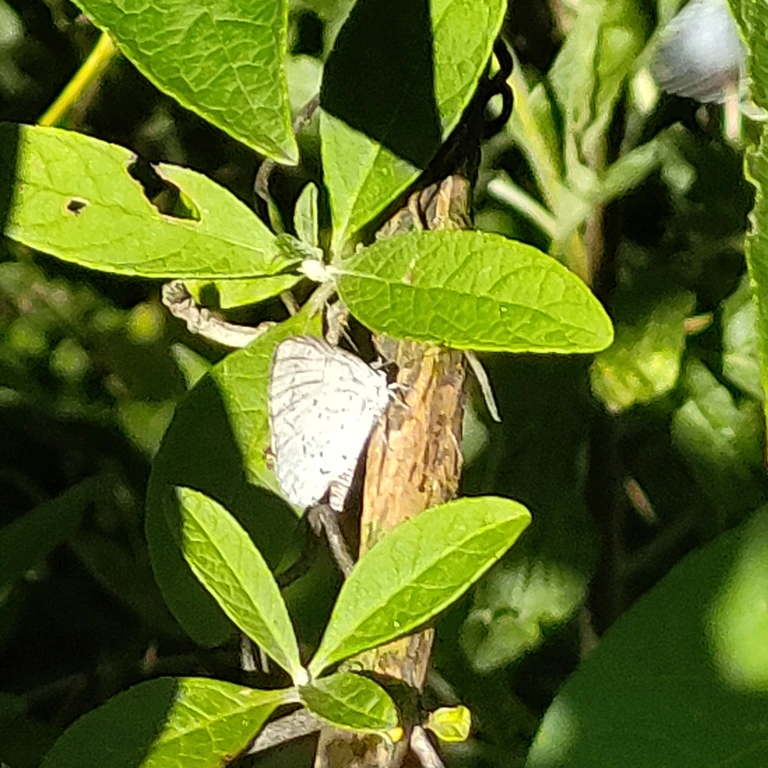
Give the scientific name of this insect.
Celastrina argiolus
